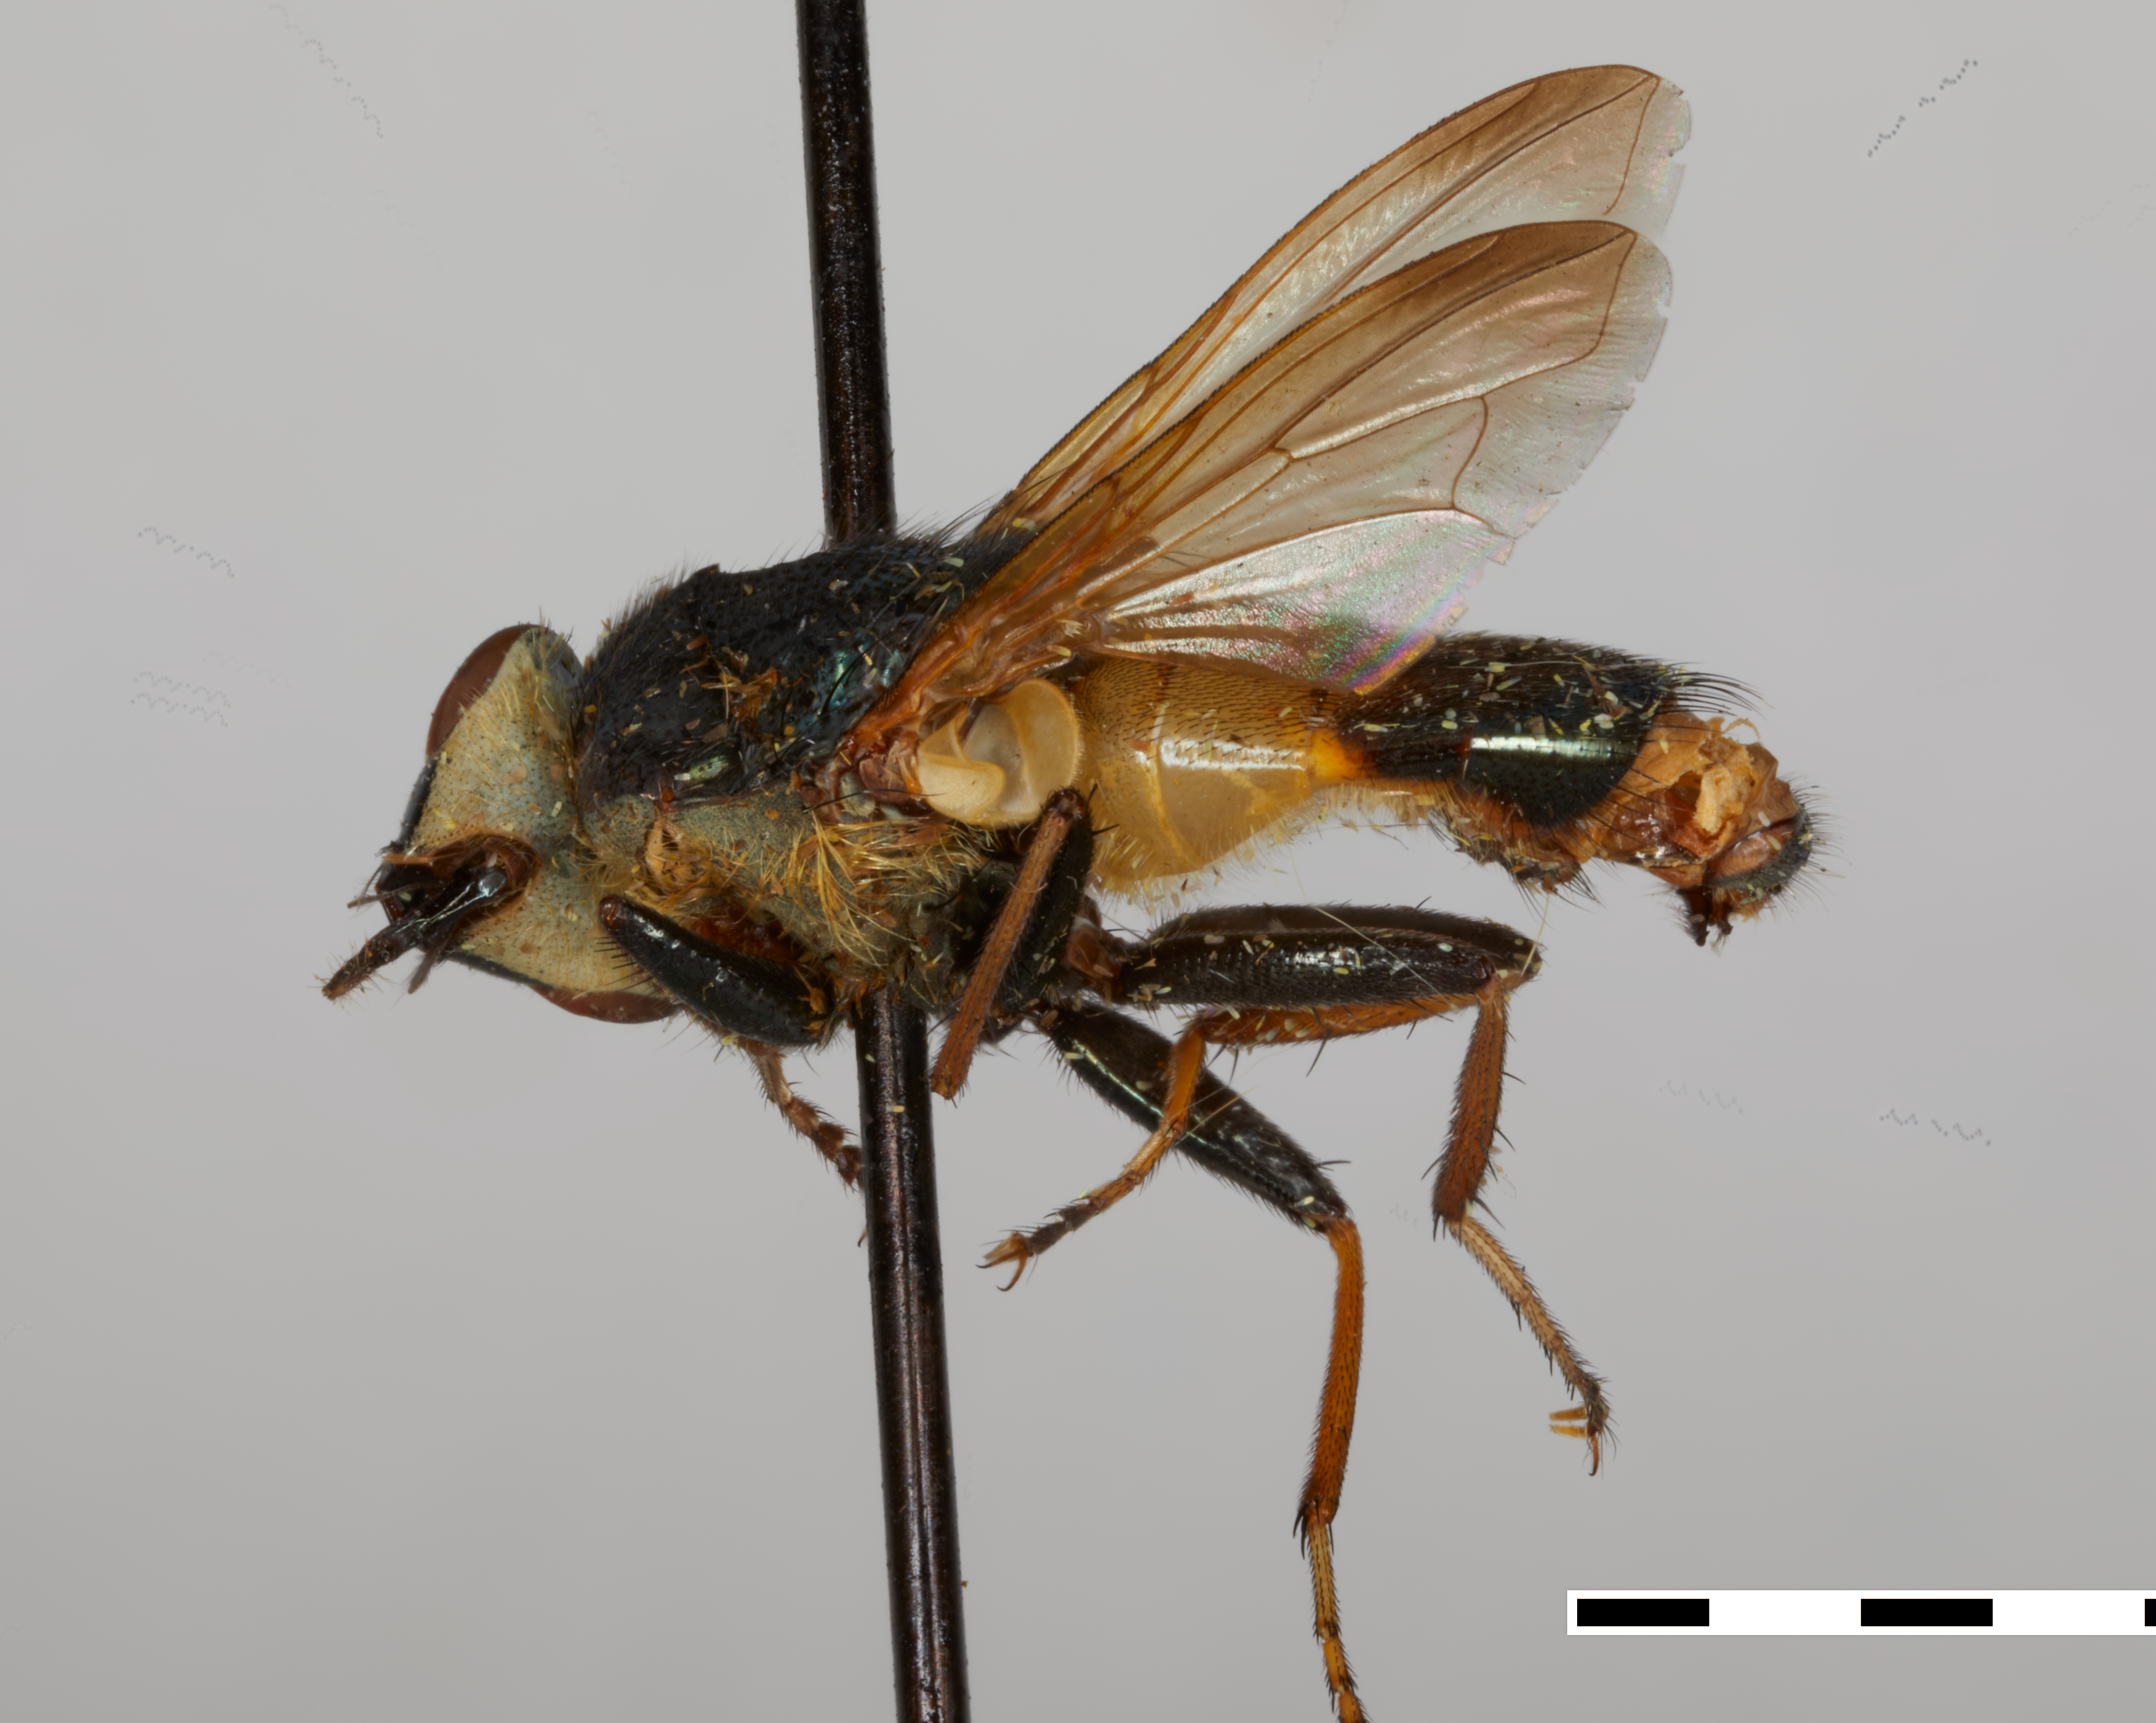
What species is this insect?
Idiella tripartita (also Idiella orientalis)
